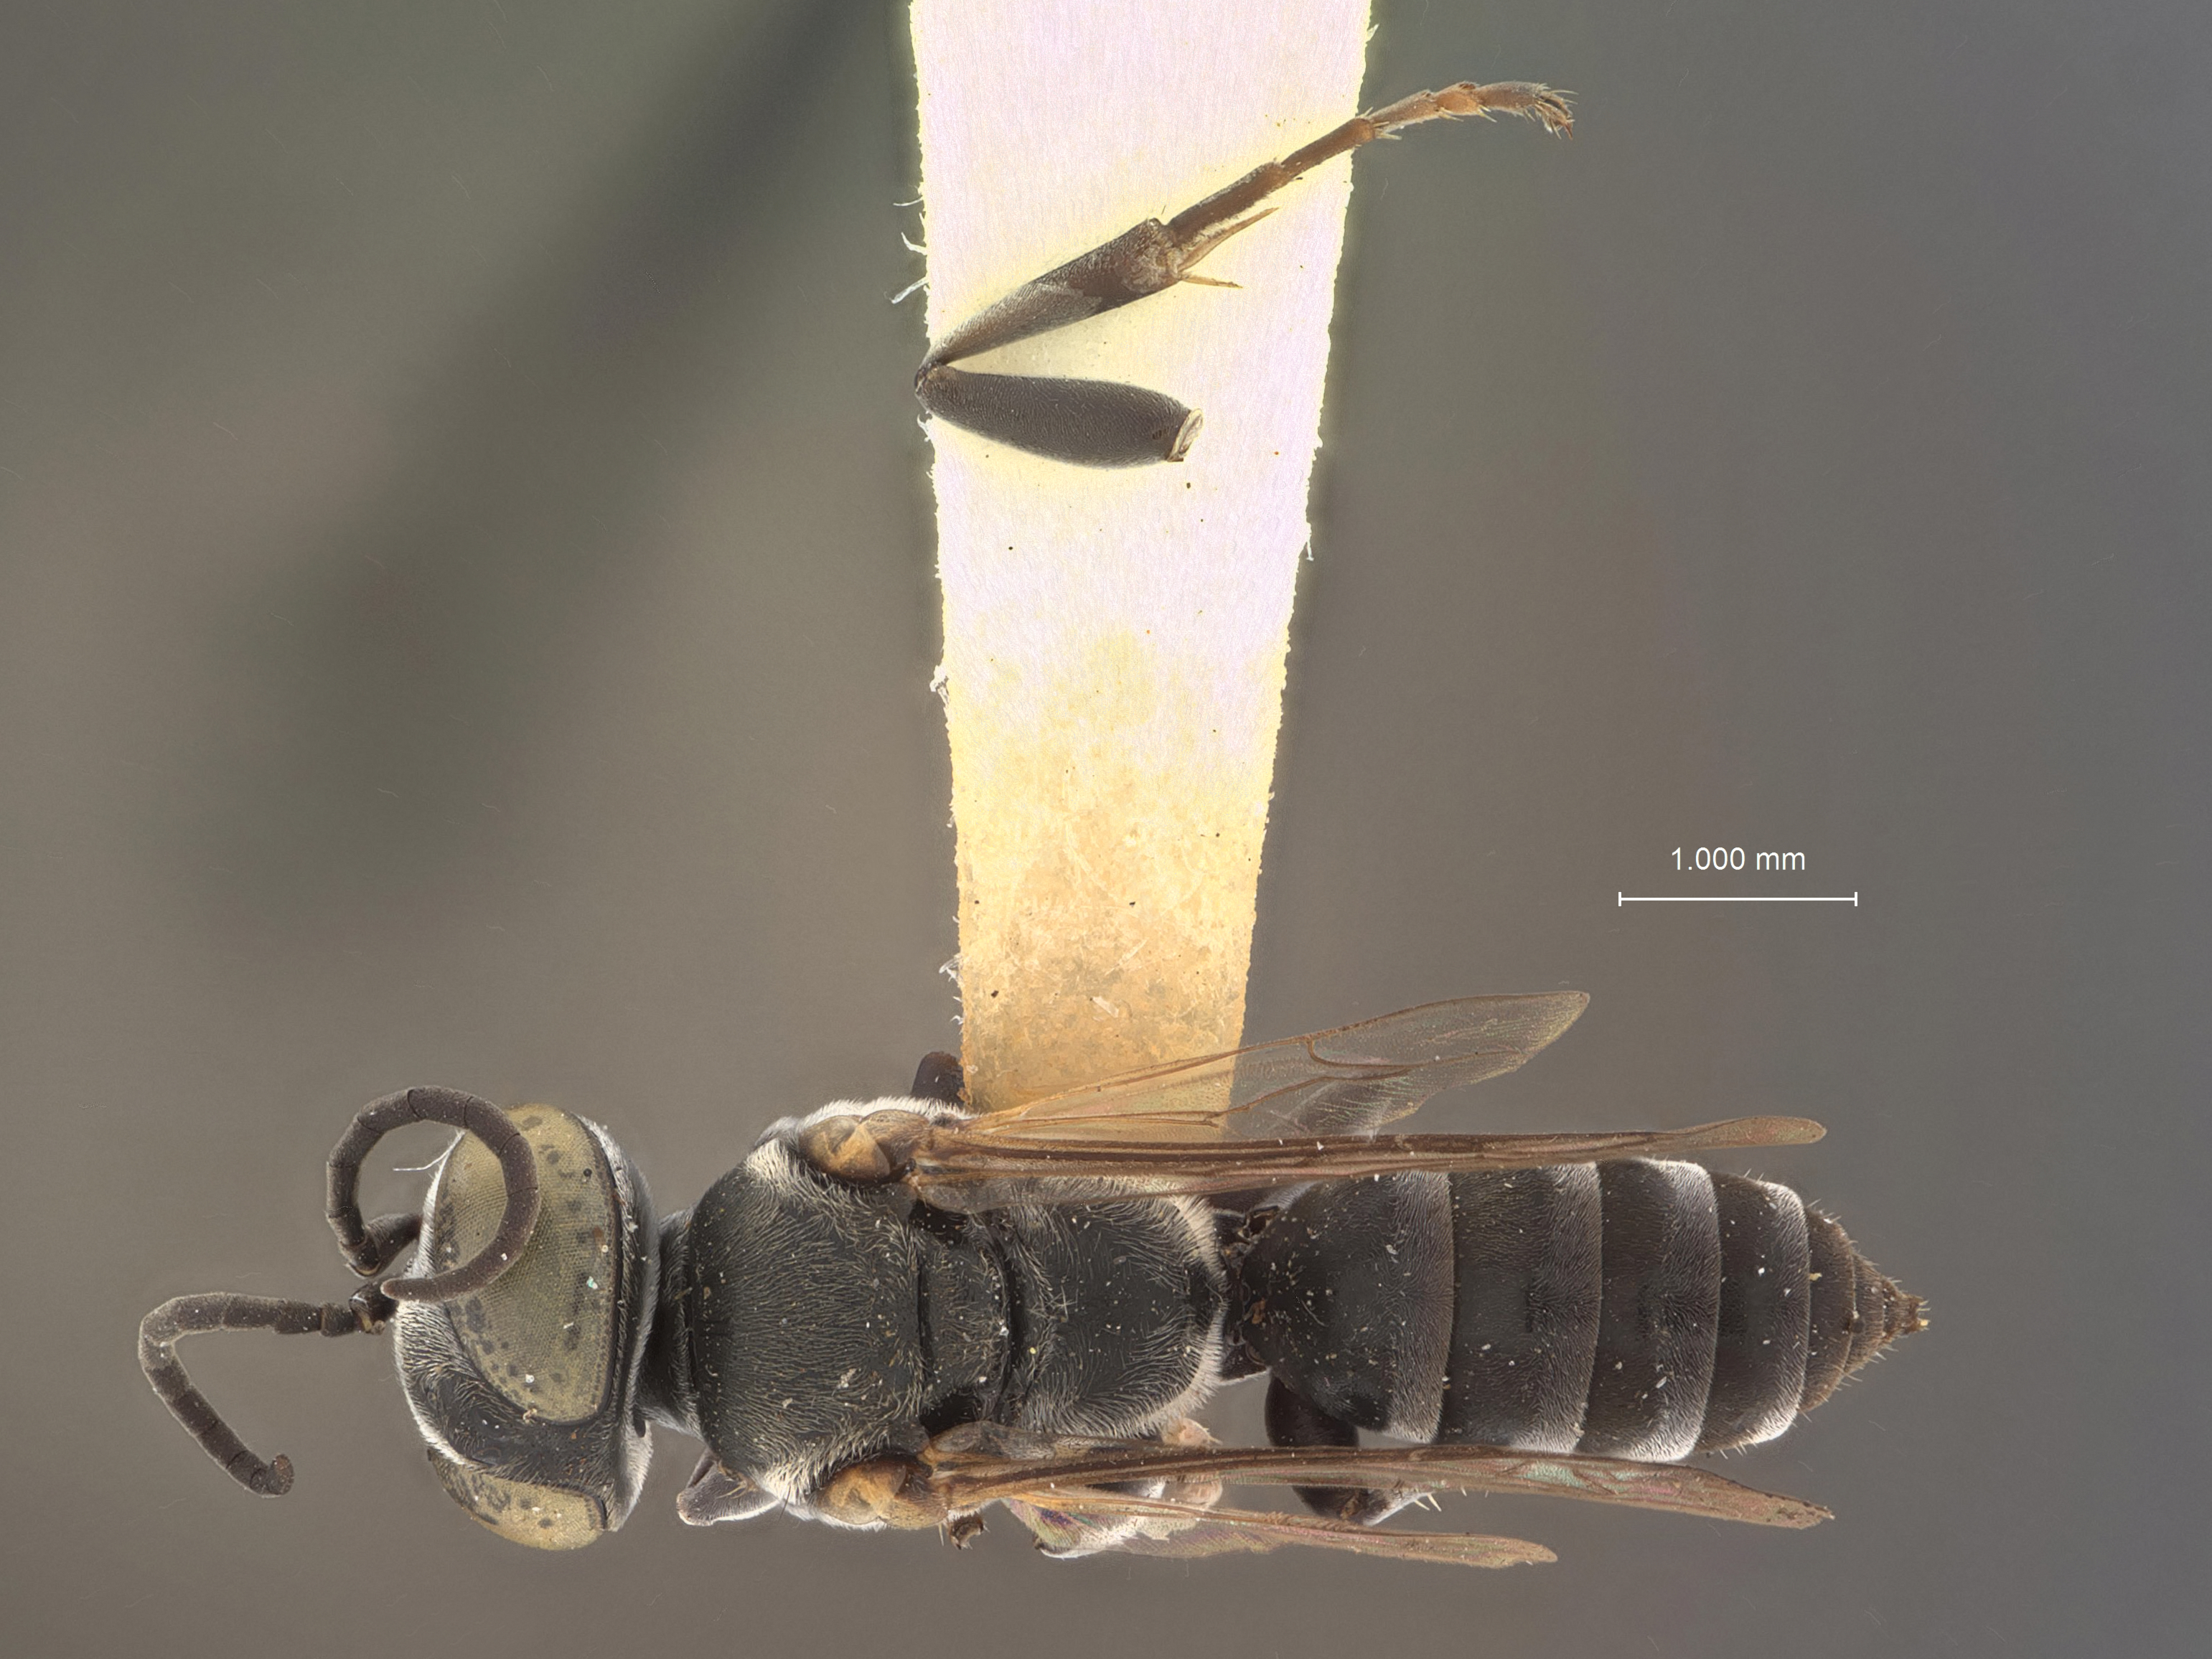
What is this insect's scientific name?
Tachysphex utina
